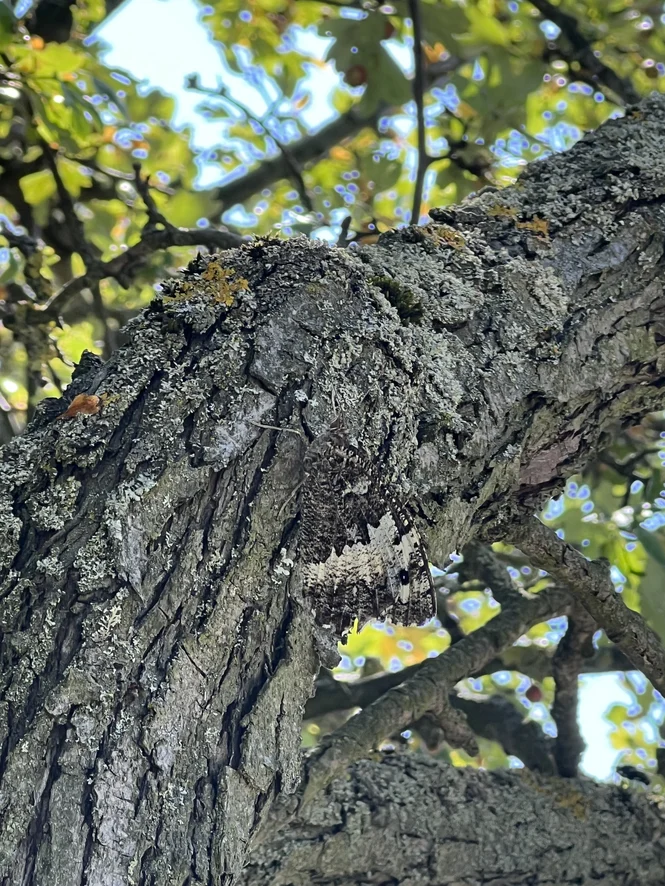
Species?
Brintesia circe
